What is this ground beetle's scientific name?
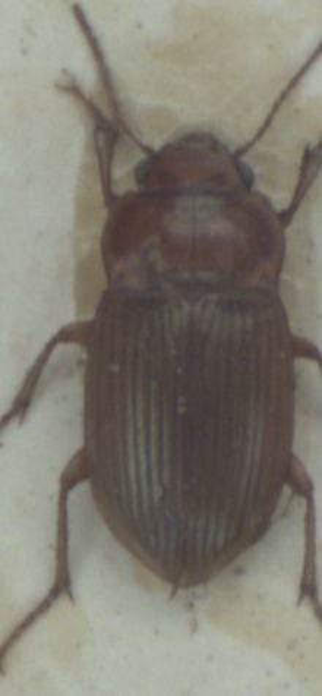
Amara fulva
